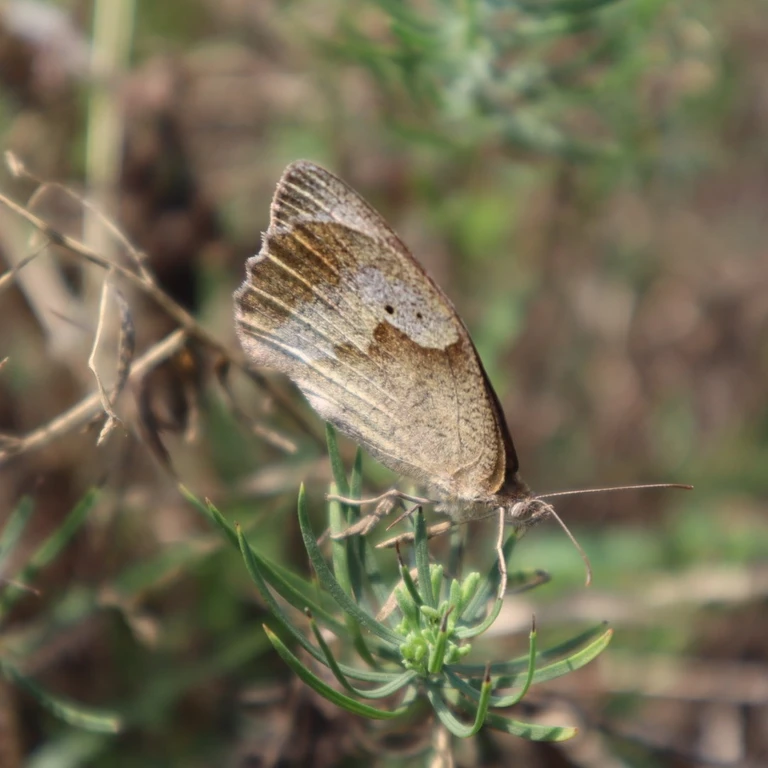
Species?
Maniola jurtina
